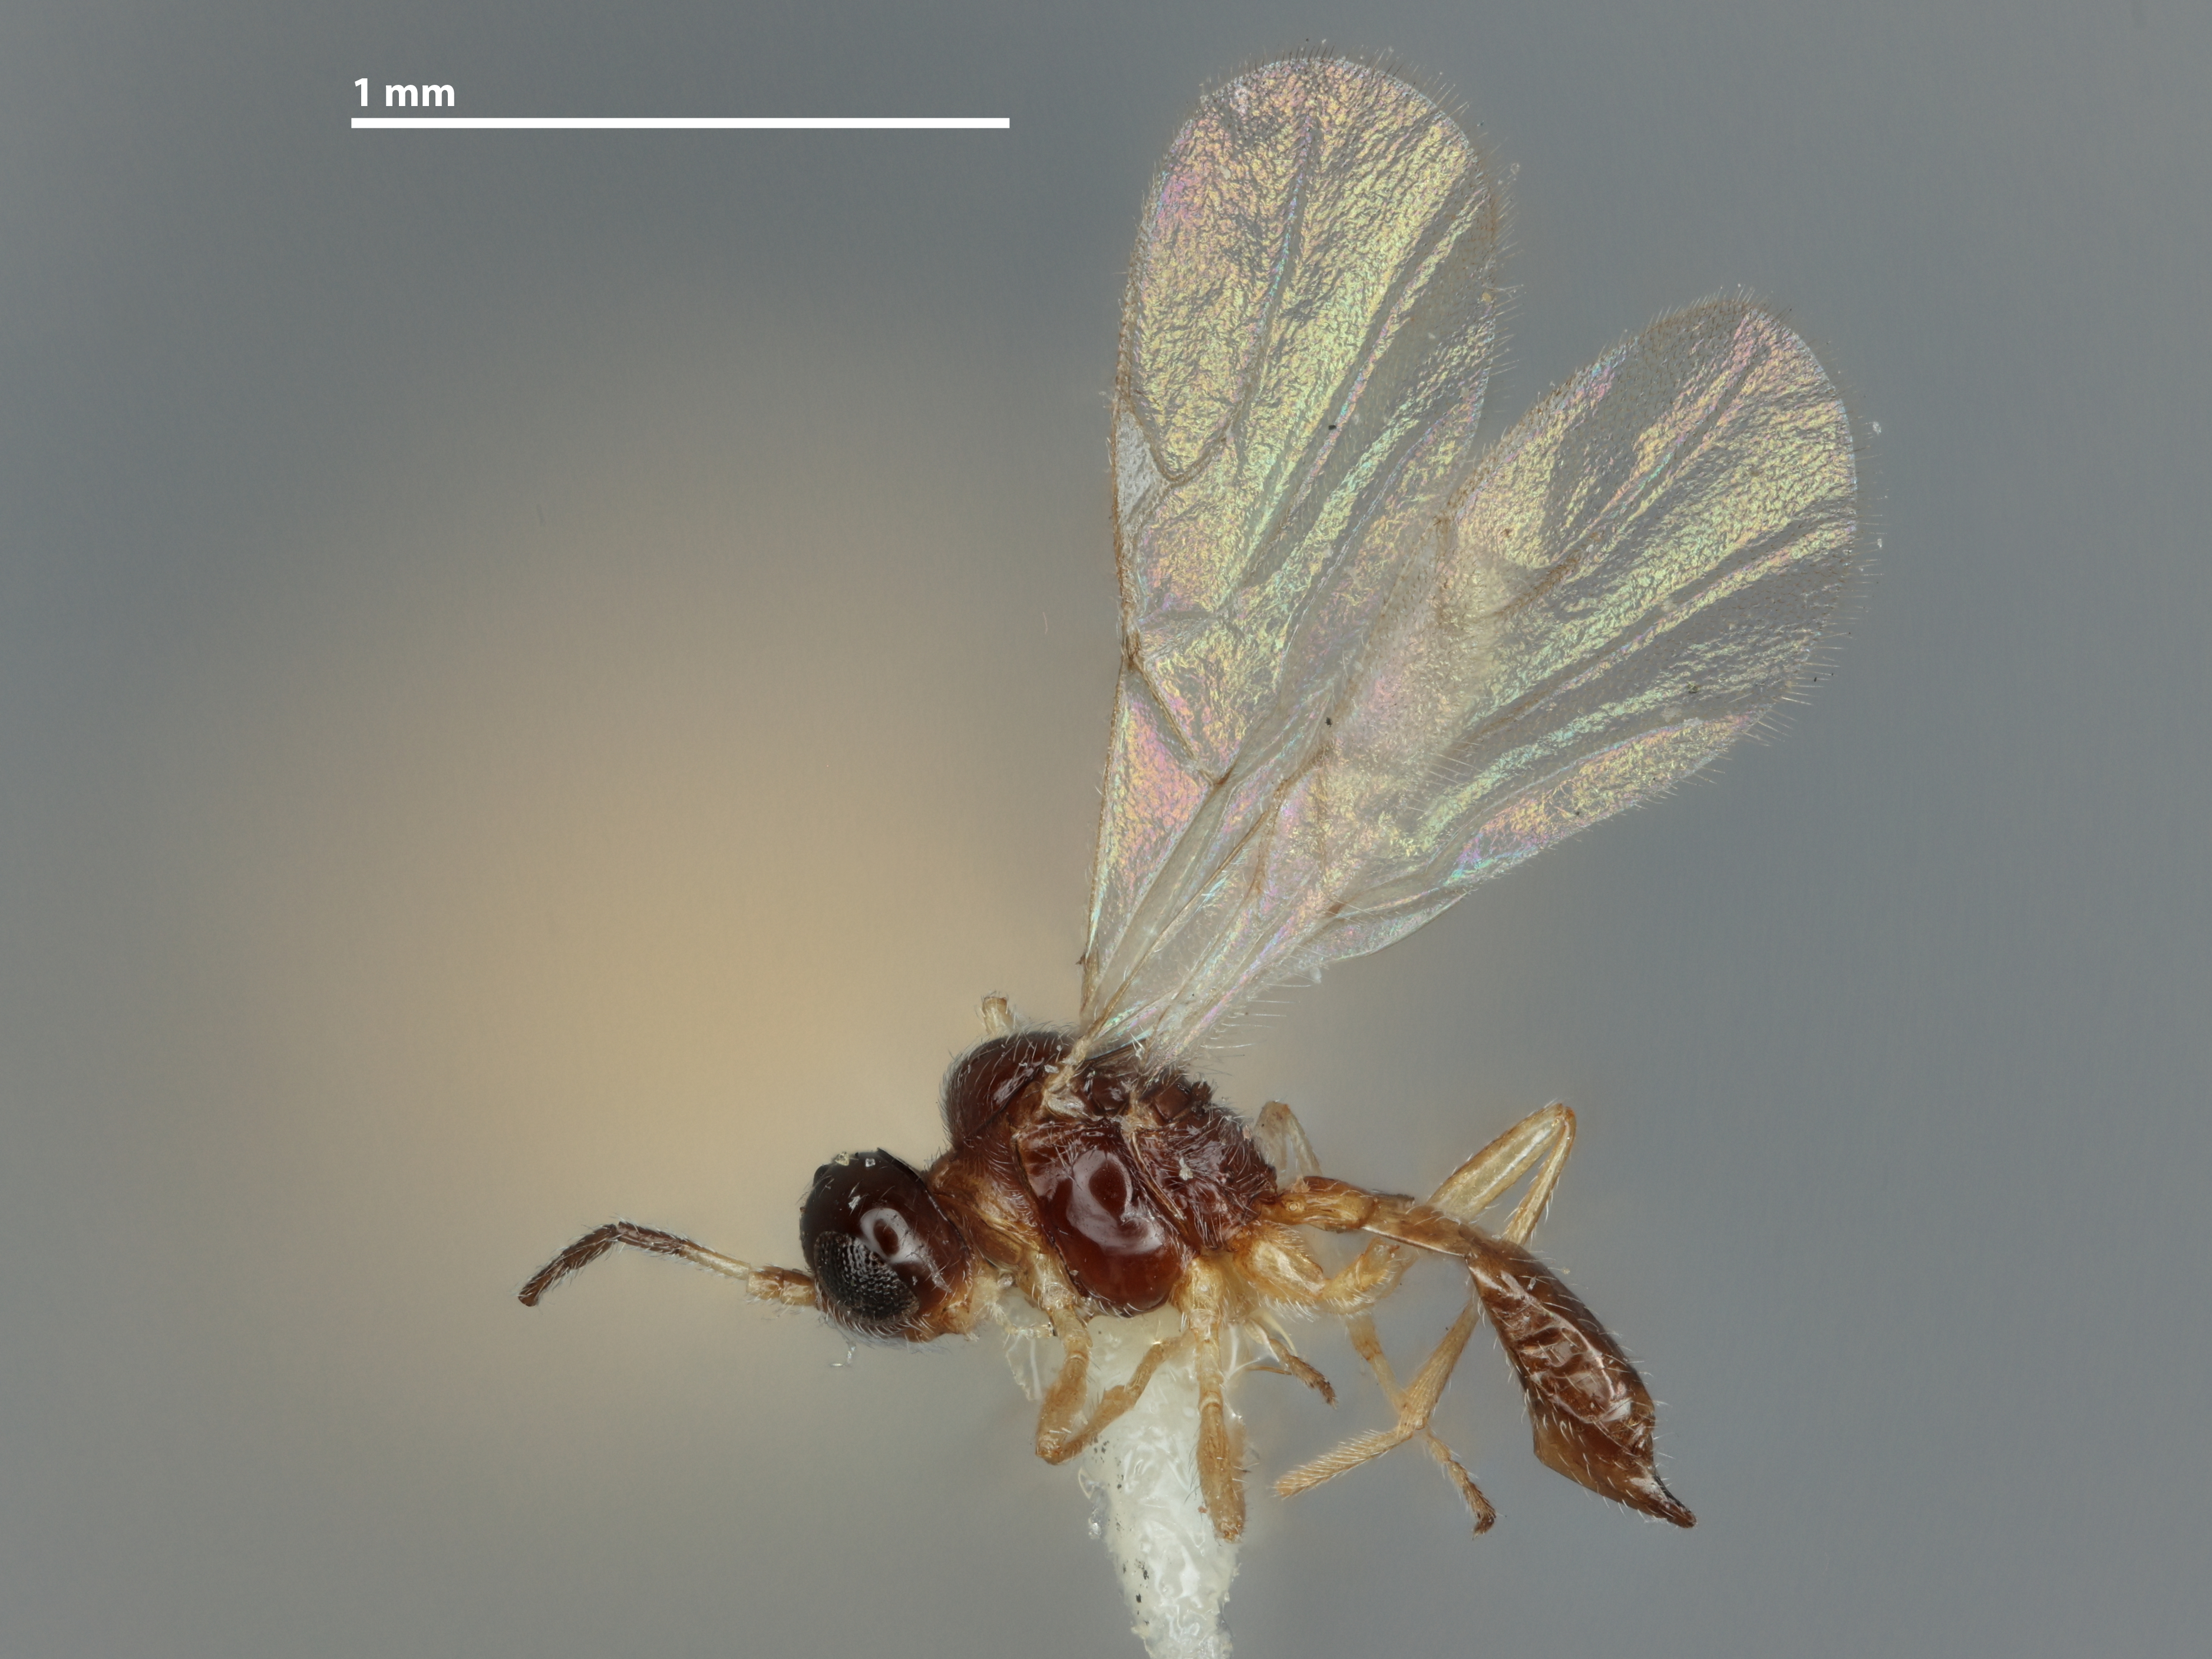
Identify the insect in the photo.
Praon quadratum
